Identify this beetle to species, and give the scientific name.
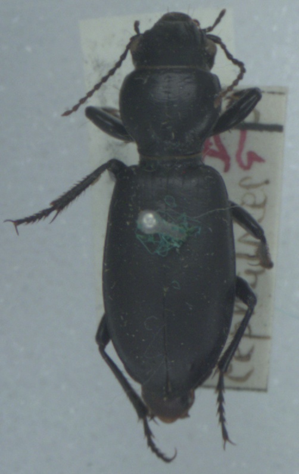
Broscus cephalotes
